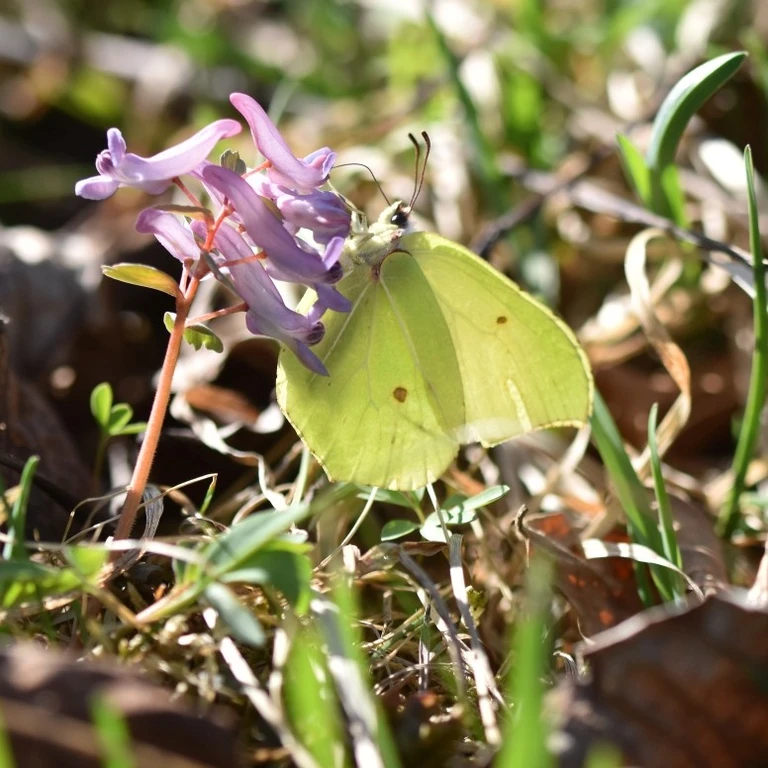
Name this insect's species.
Gonepteryx rhamni
